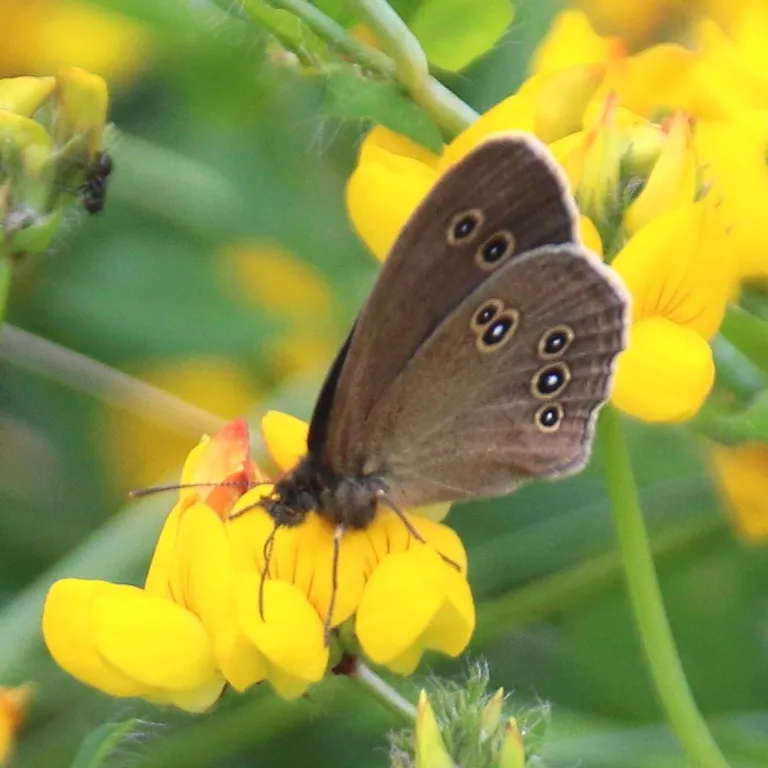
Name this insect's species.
Aphantopus hyperantus
